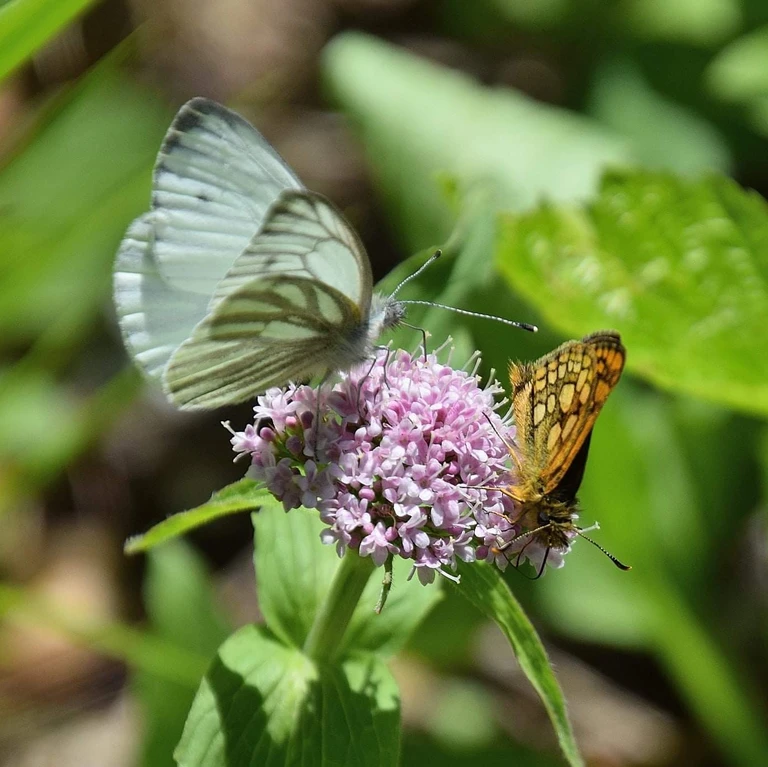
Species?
Carterocephalus palaemon
